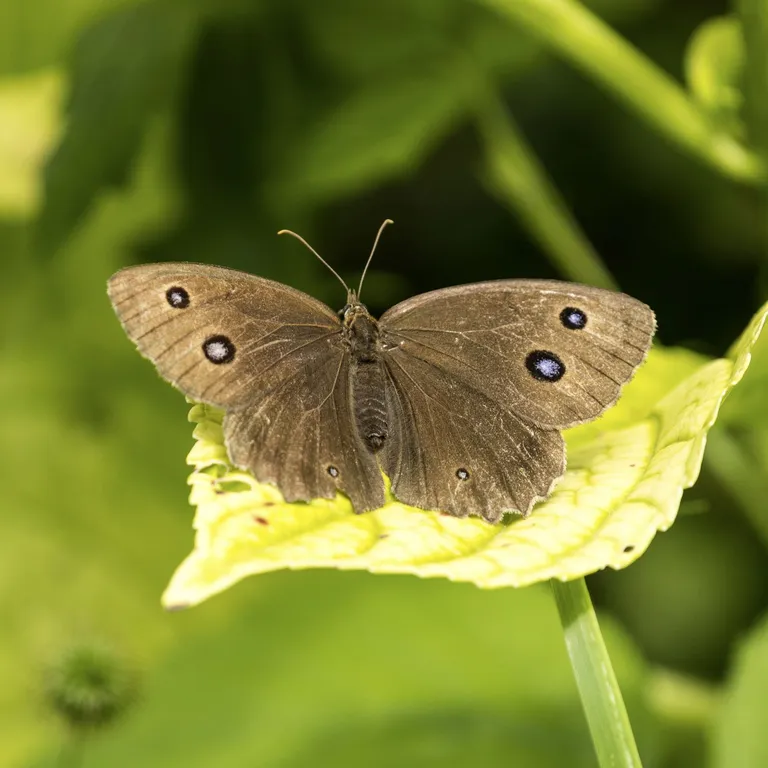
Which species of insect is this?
Minois dryas
